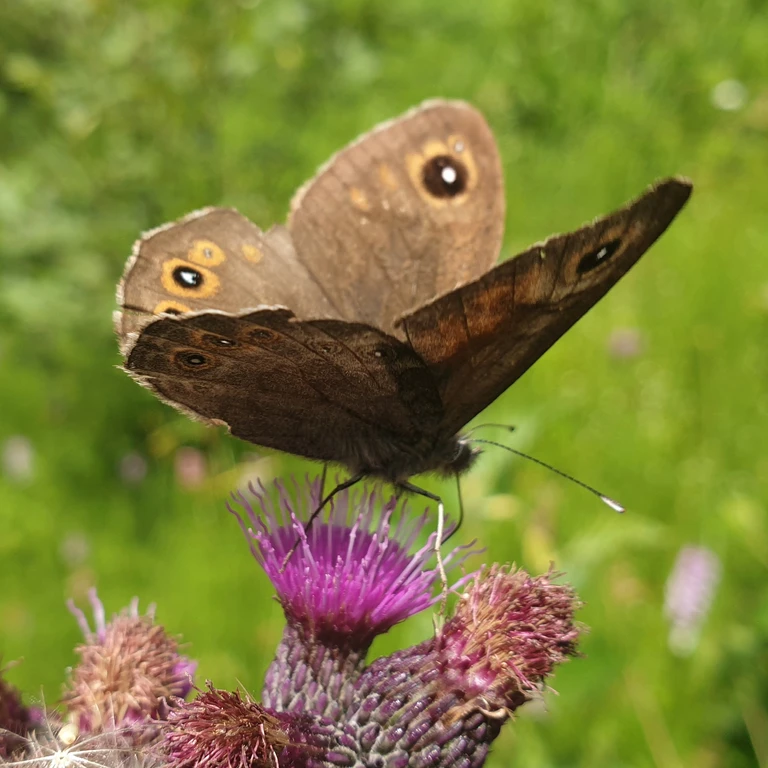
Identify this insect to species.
Lasiommata maera (also Pararge maera)
